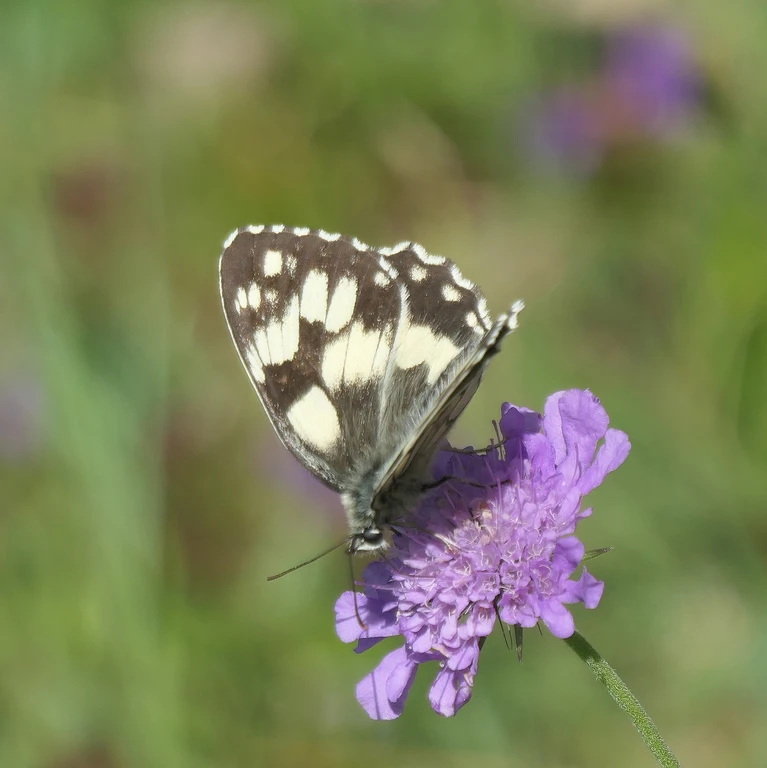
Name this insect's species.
Melanargia galathea
